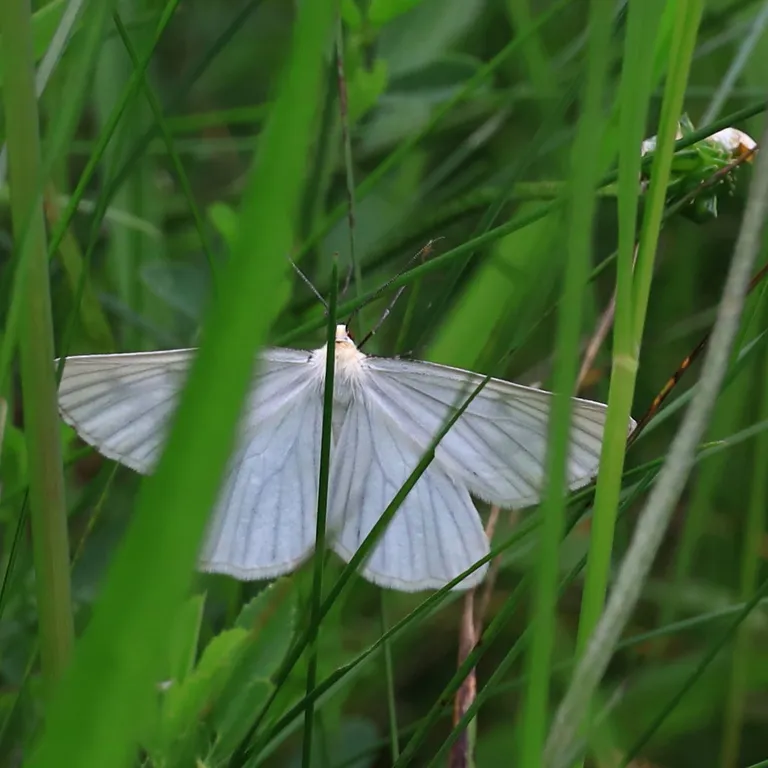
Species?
Siona lineata
